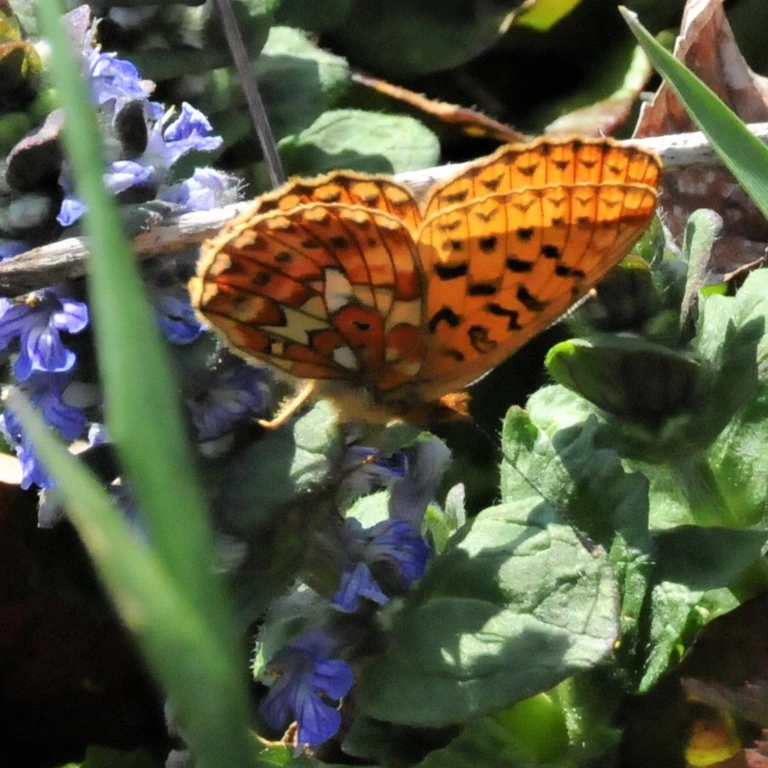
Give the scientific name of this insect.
Boloria euphrosyne (also Clossiana euphrosyne)
